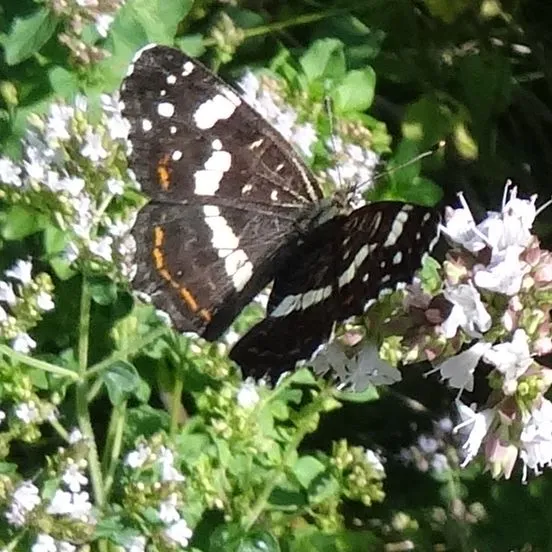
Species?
Araschnia levana
